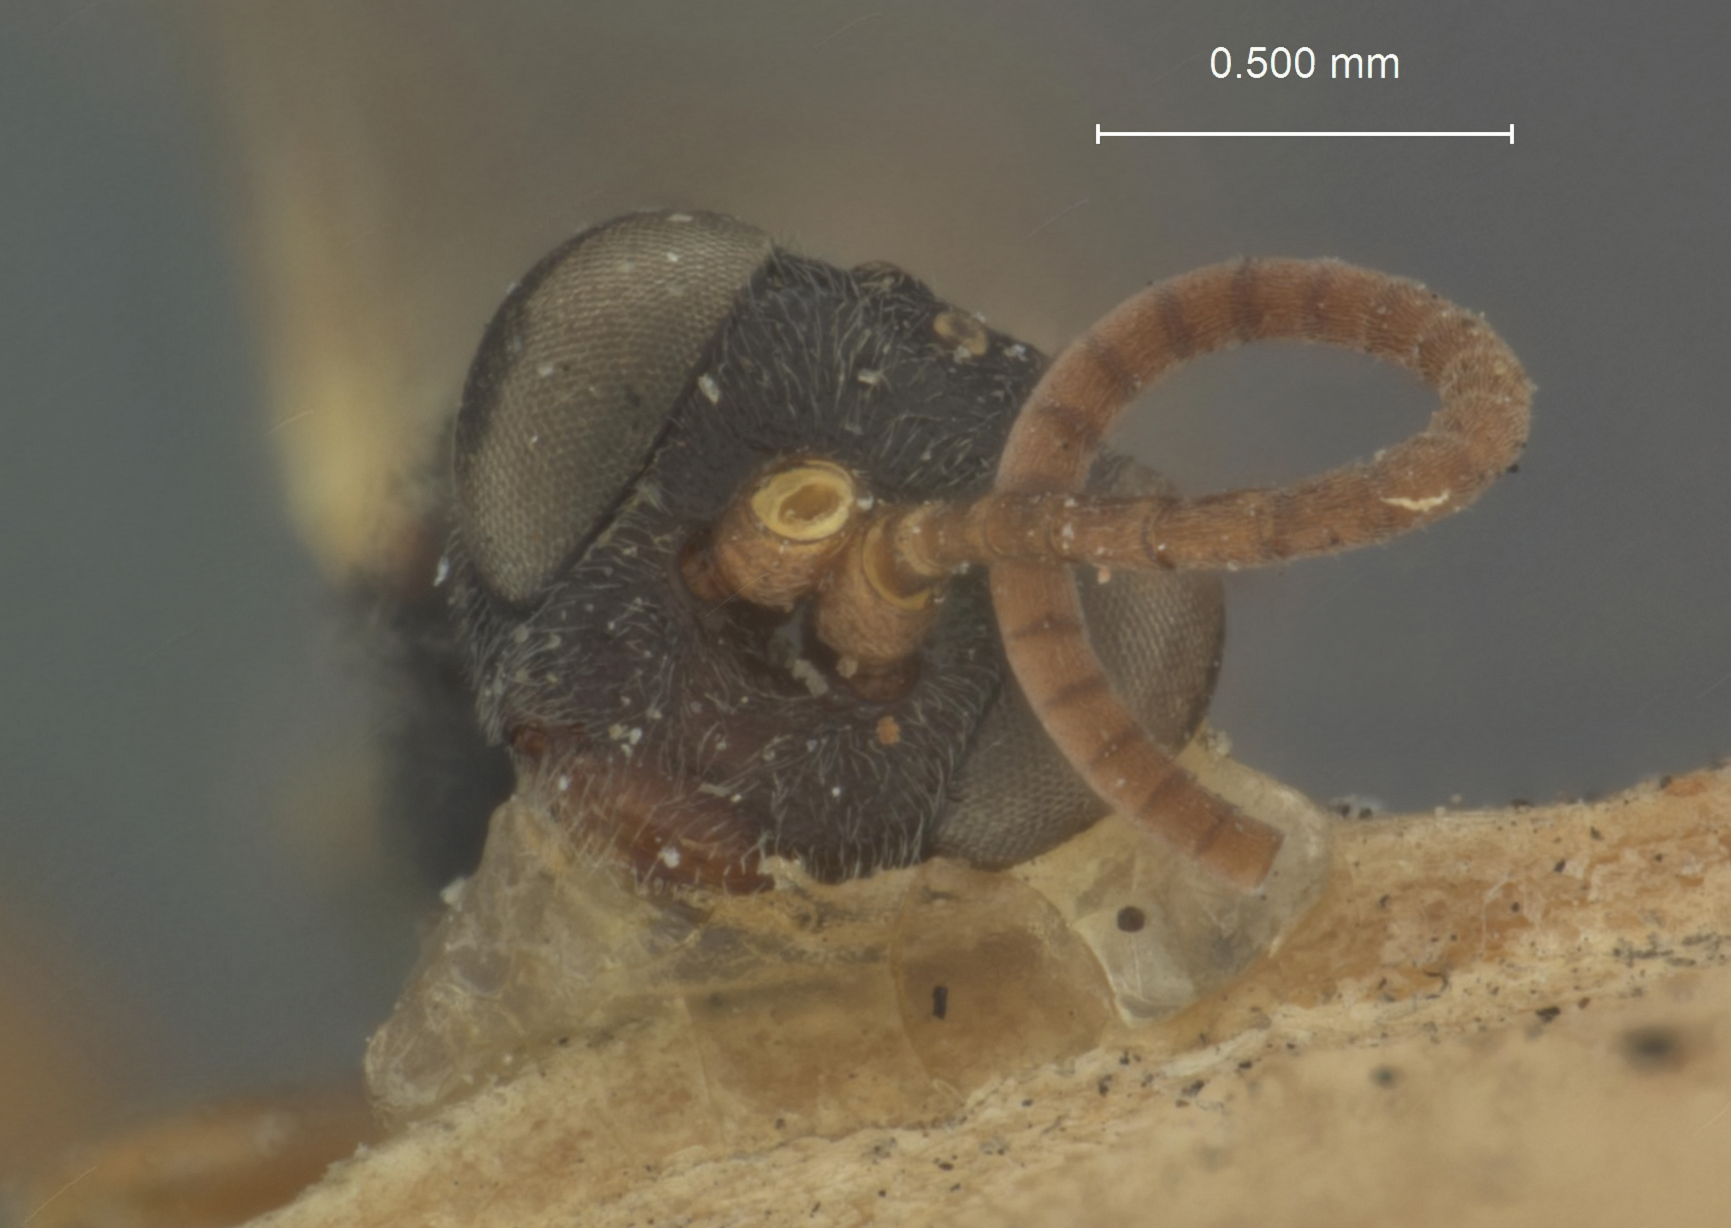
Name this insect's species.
Phaeogenes ruficornis
